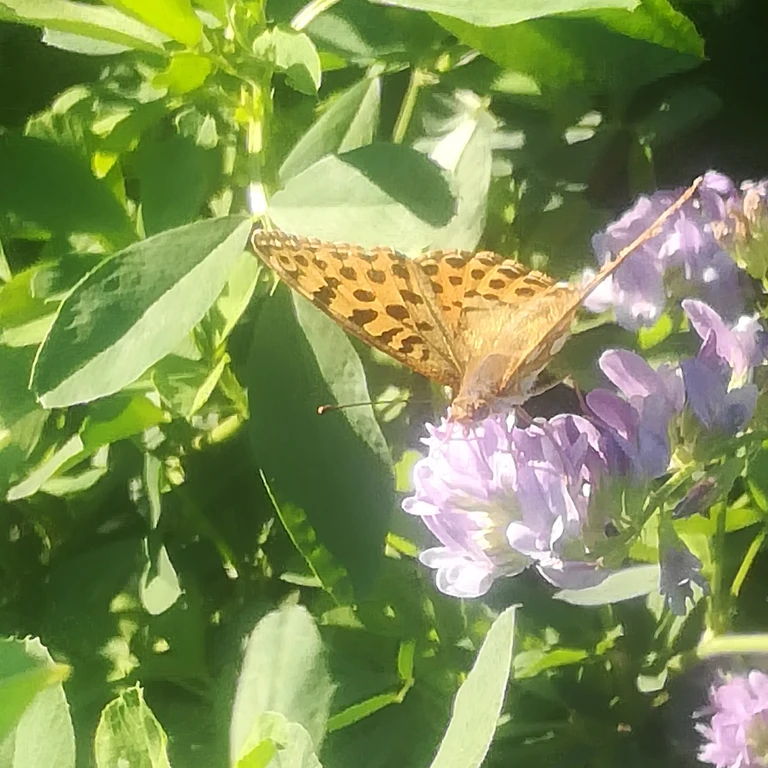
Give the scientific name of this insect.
Issoria lathonia
